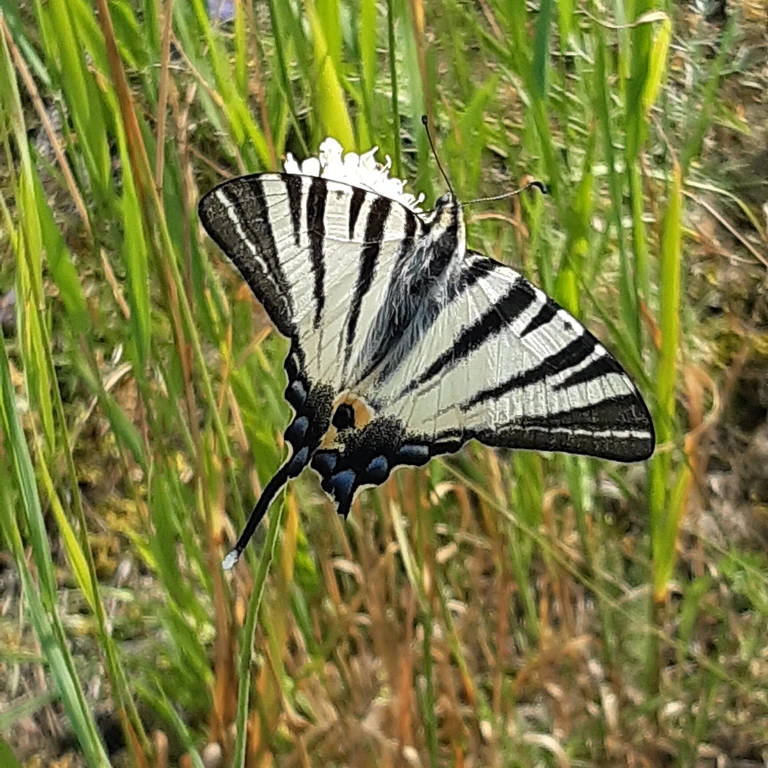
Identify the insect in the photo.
Iphiclides podalirius
